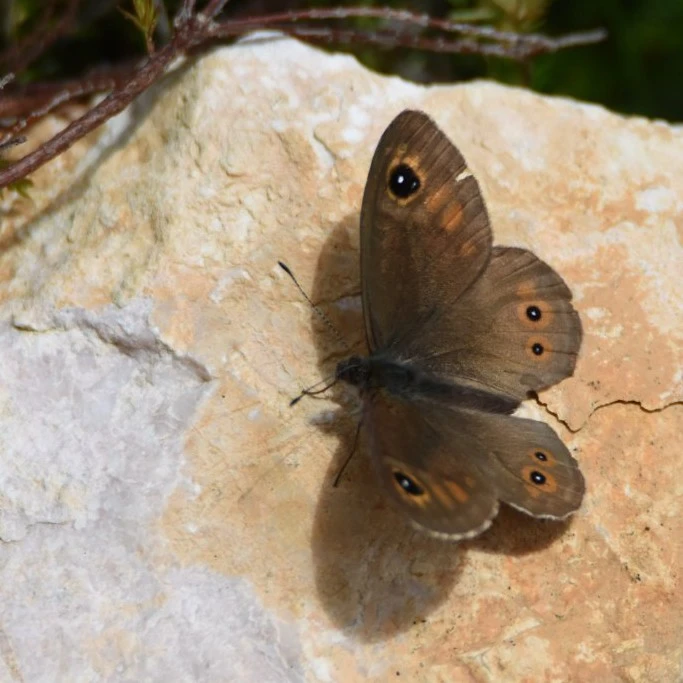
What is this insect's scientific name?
Lasiommata maera (also Pararge maera)
